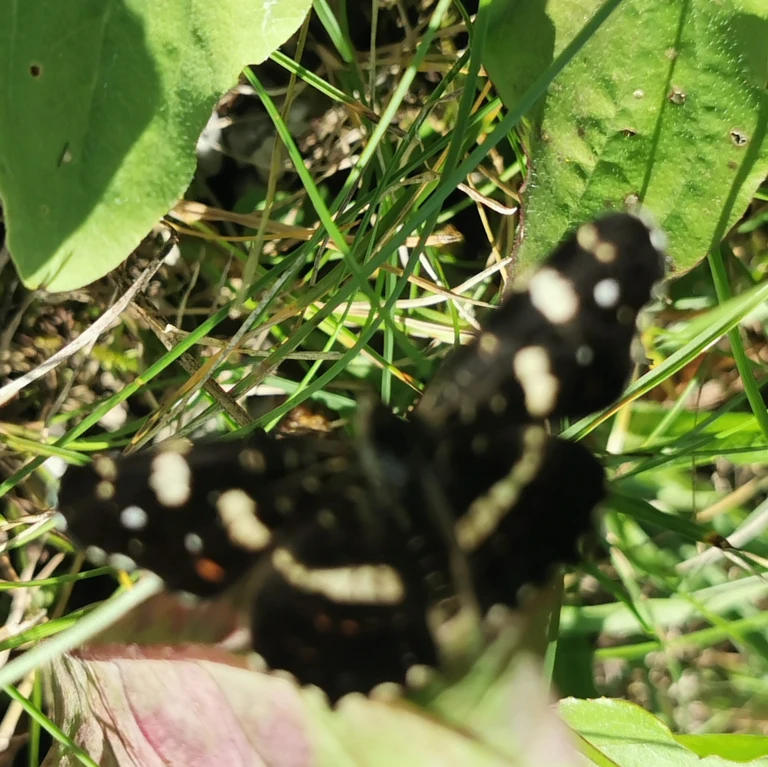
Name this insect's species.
Araschnia levana
